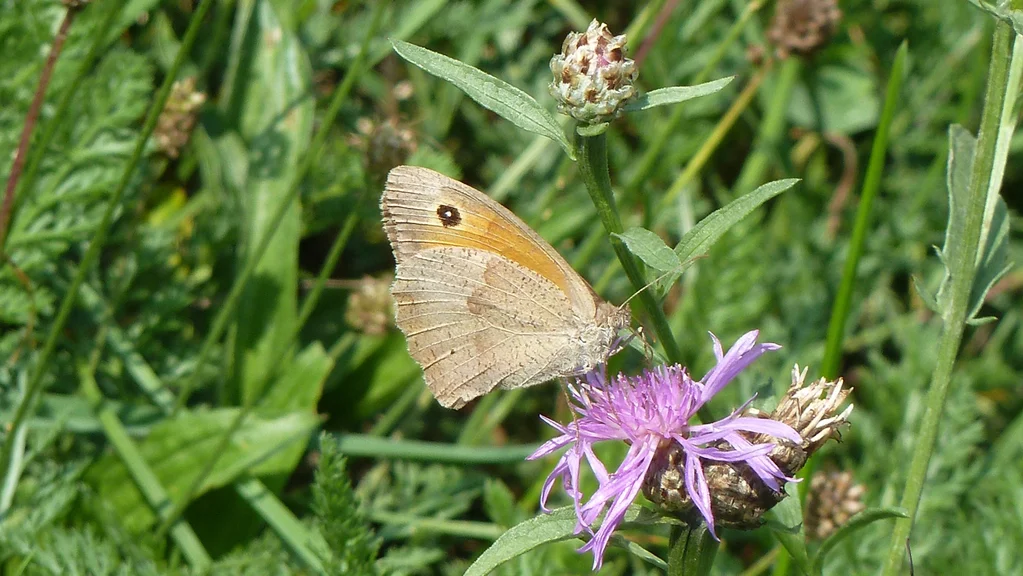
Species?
Maniola jurtina
